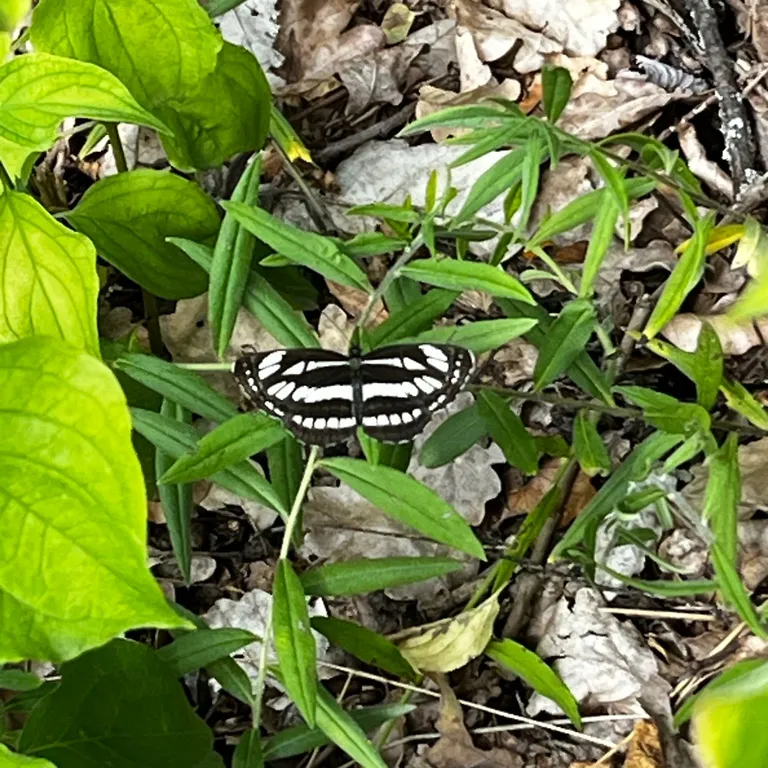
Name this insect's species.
Neptis sappho
